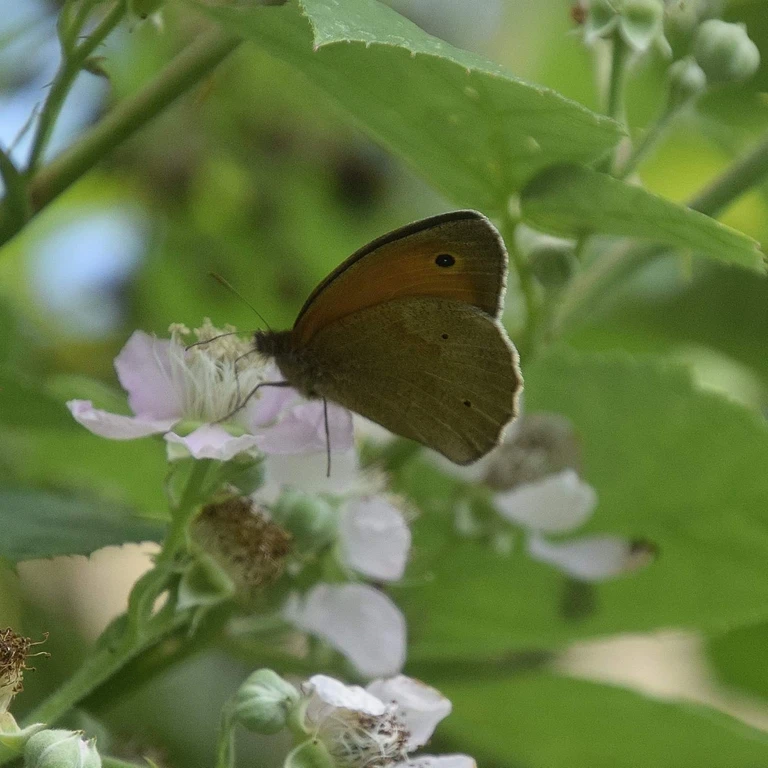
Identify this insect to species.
Maniola jurtina
